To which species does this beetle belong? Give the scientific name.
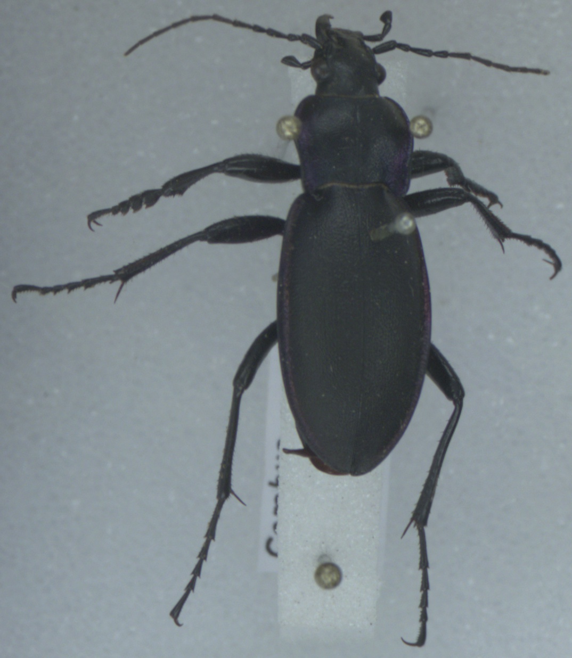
Carabus violaceus
